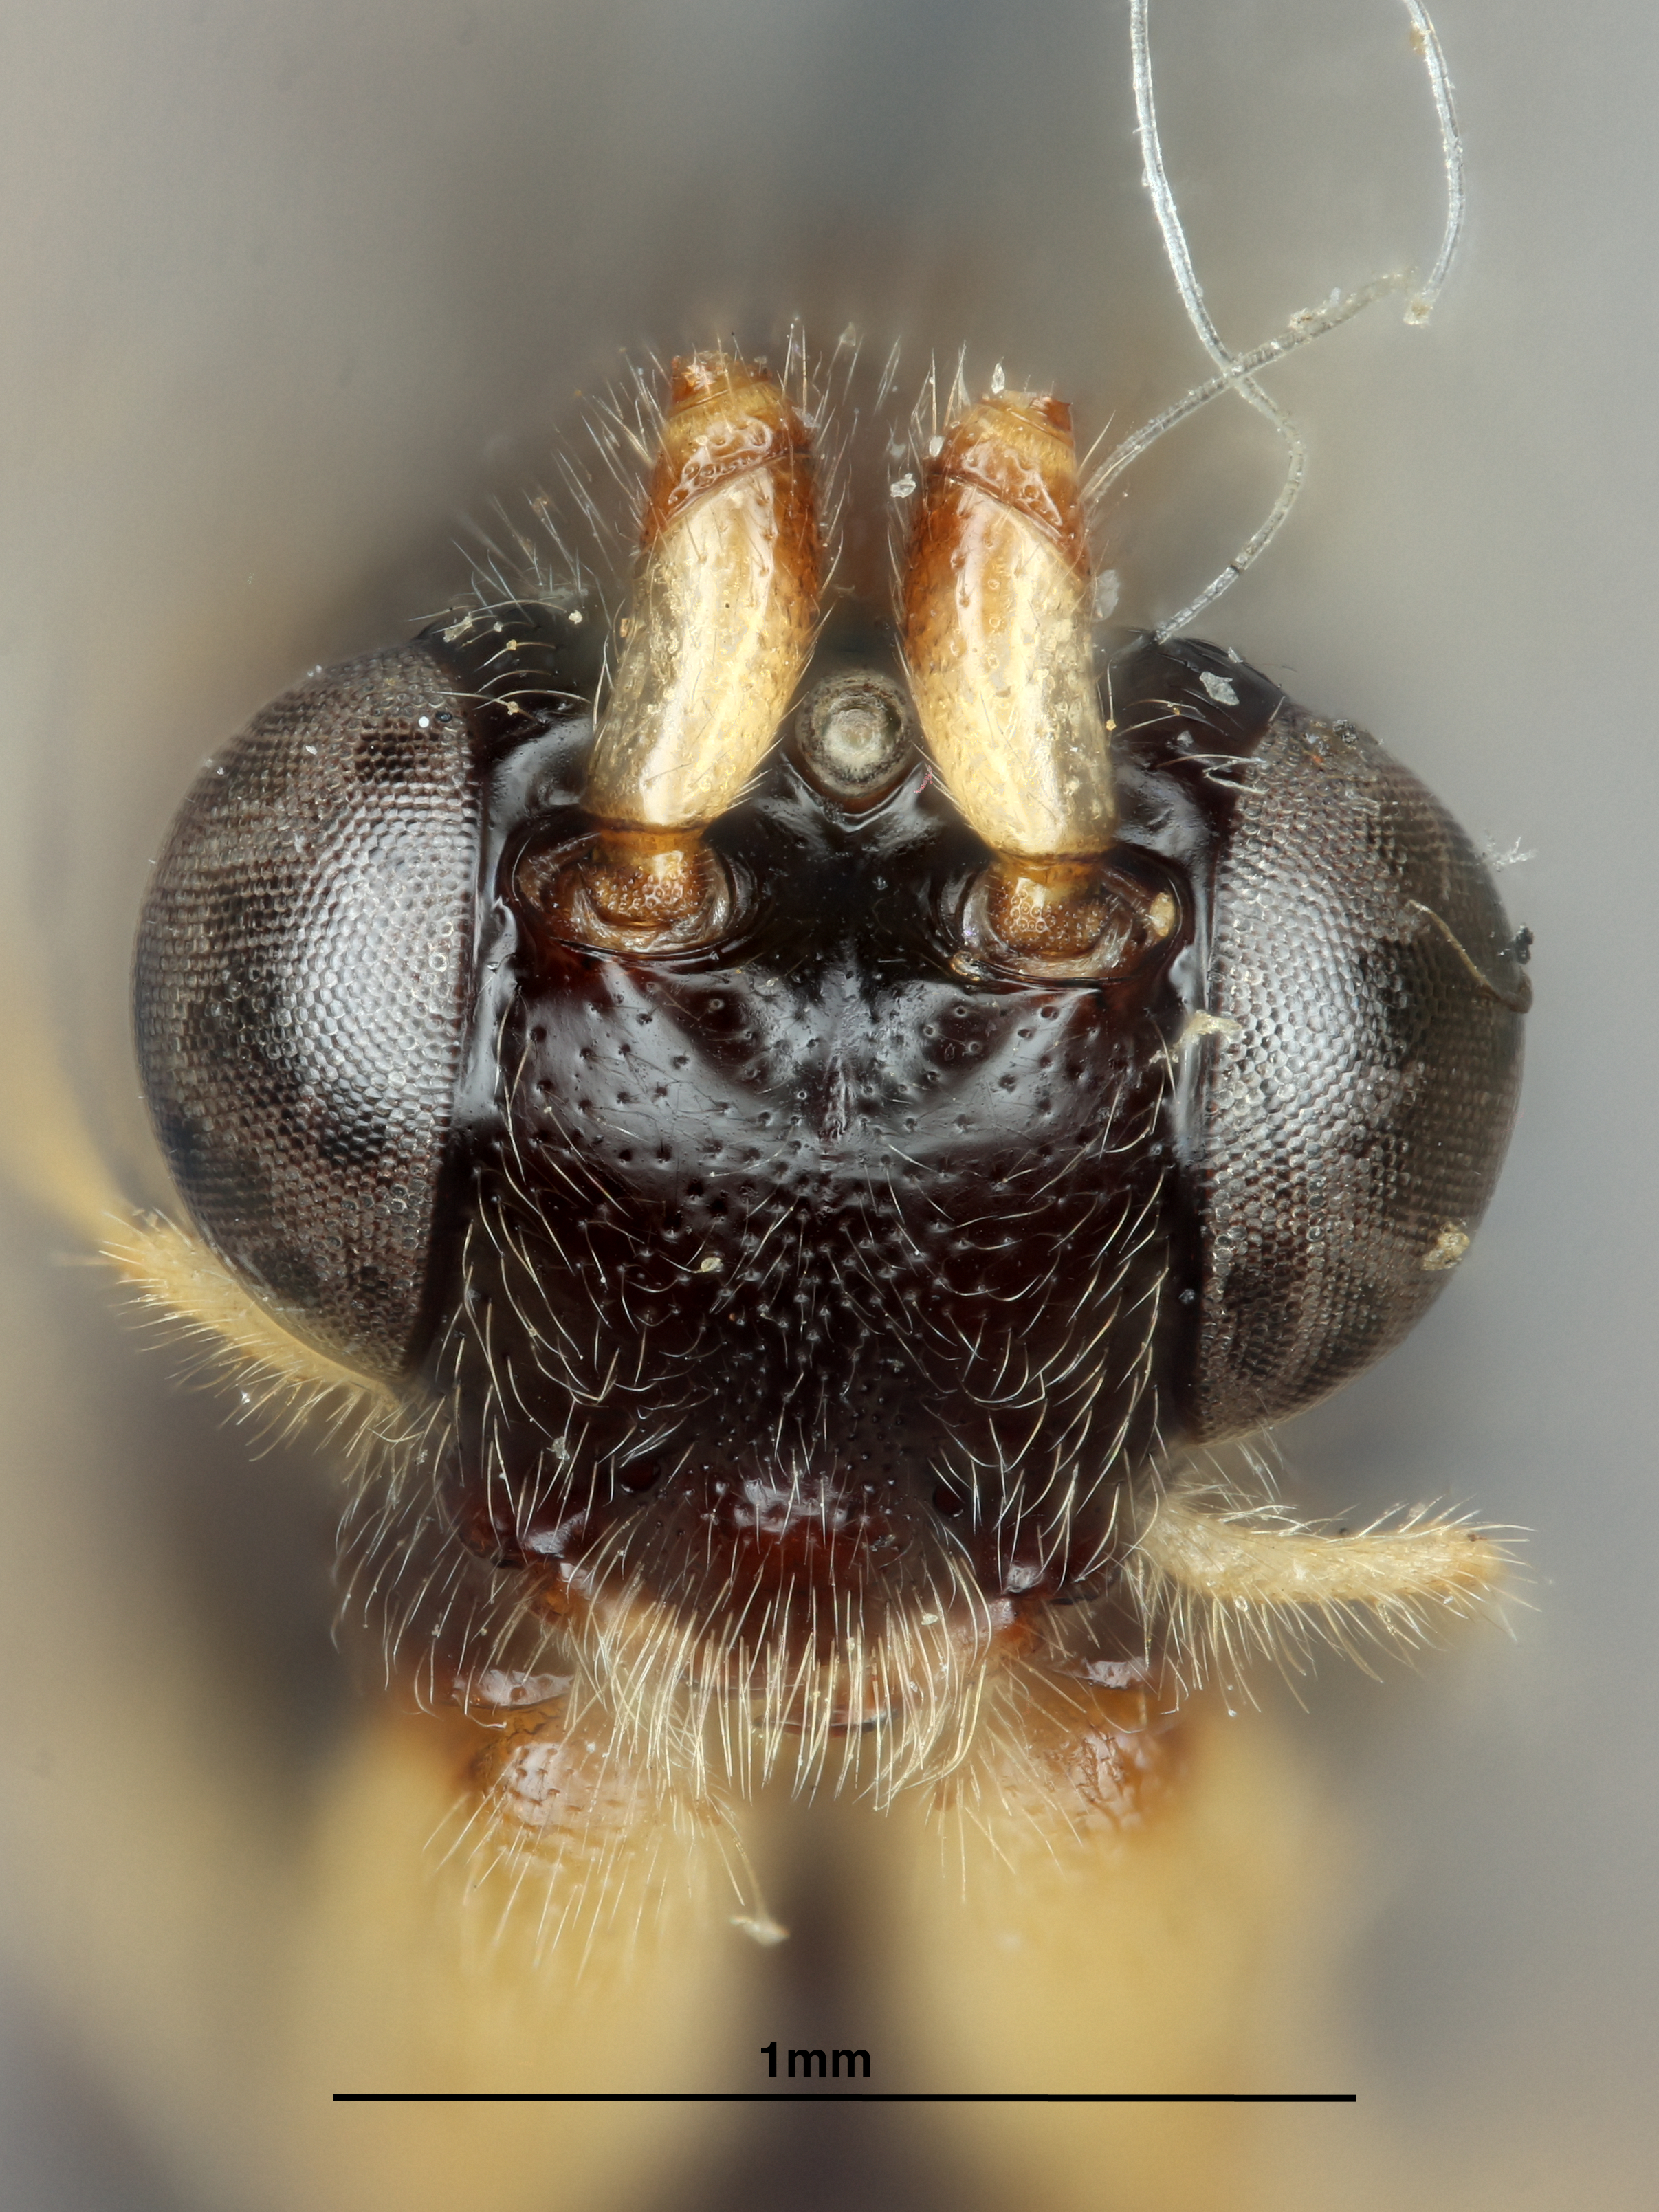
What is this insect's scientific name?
Macrocentrus philippinensis
